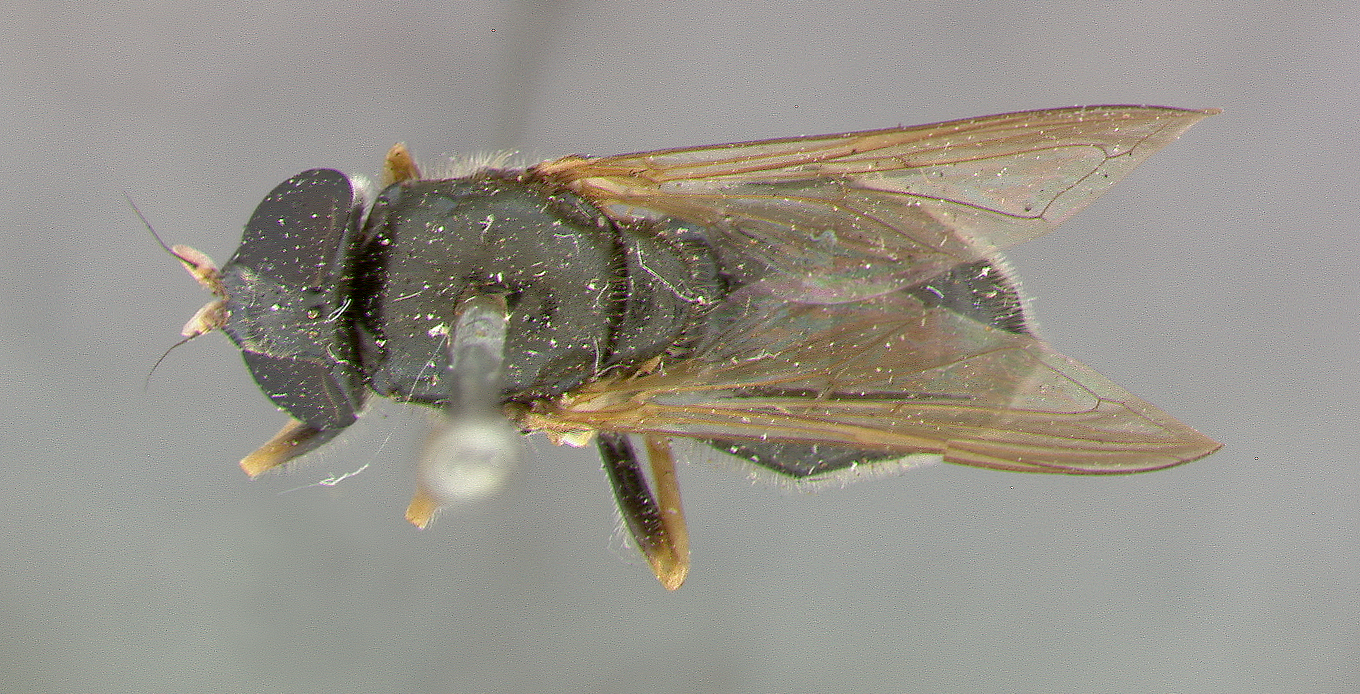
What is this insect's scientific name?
Cartosyrphus slossonae
